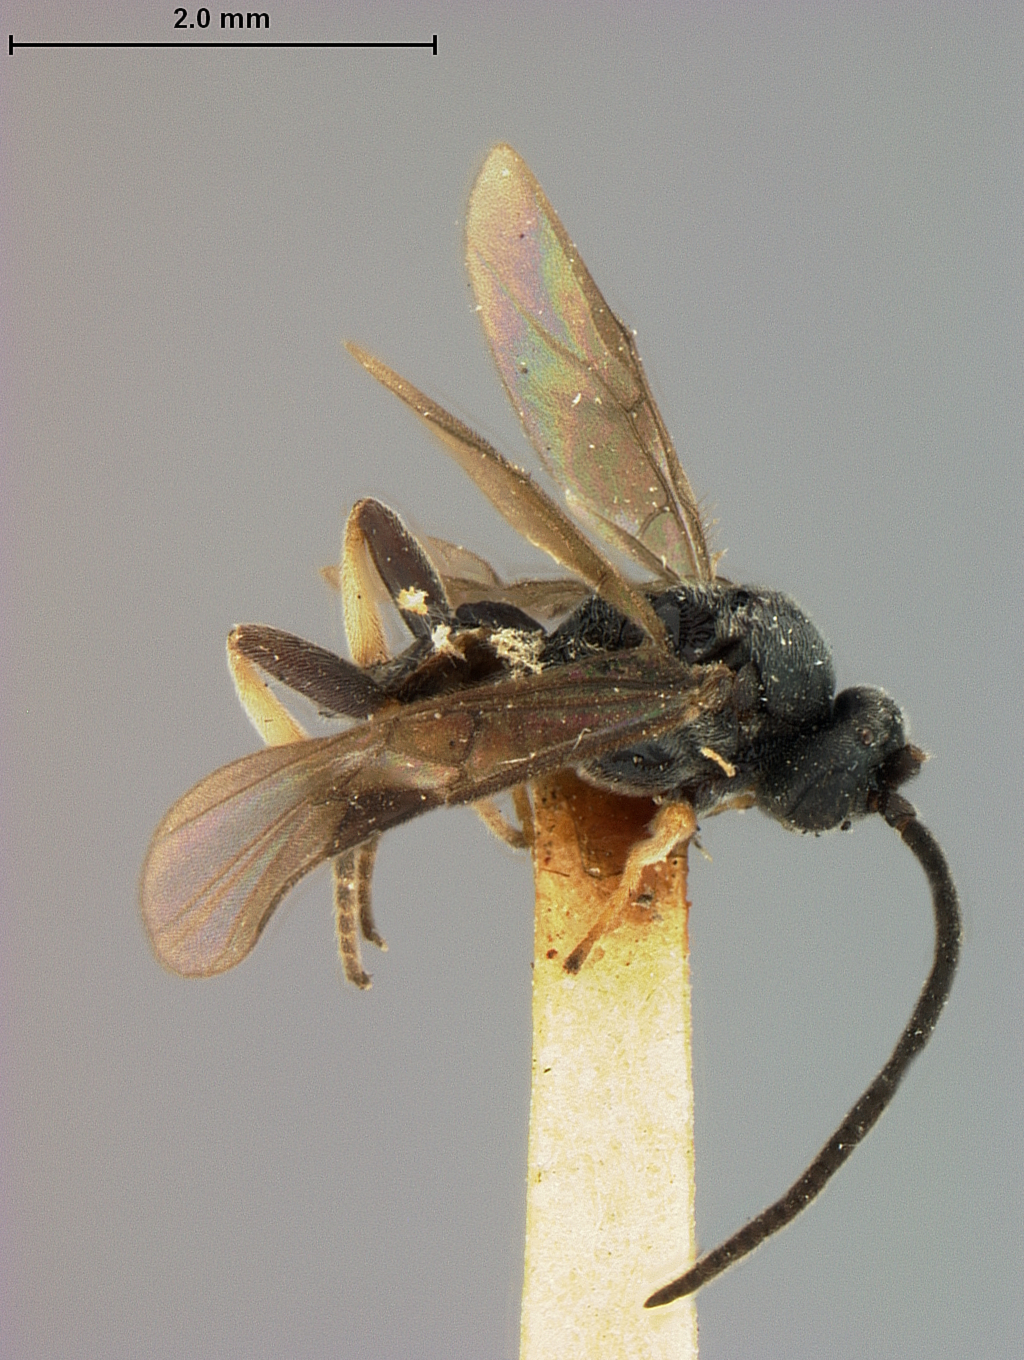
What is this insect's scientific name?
Microplitis atamiensis
